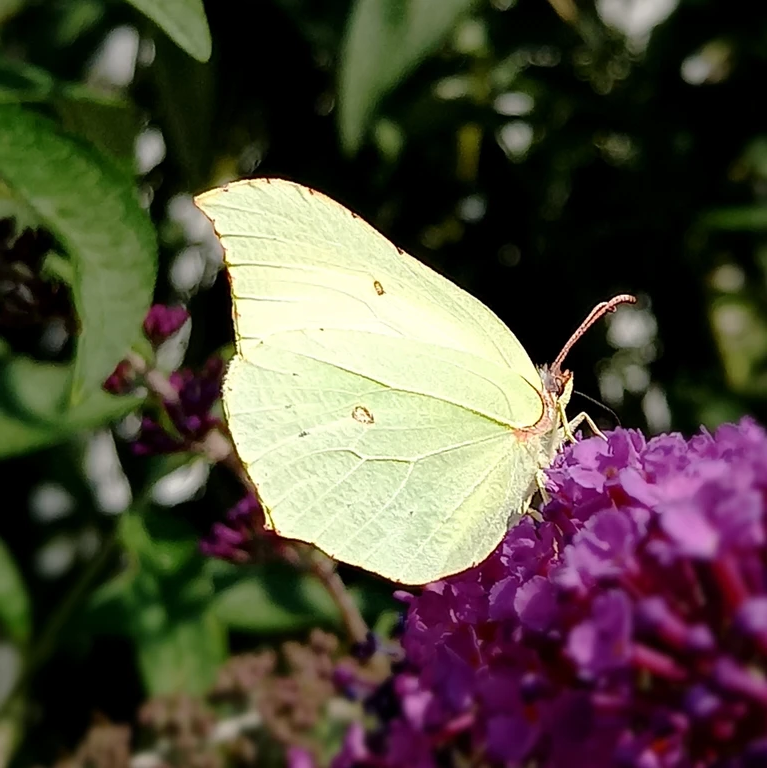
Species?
Gonepteryx rhamni
